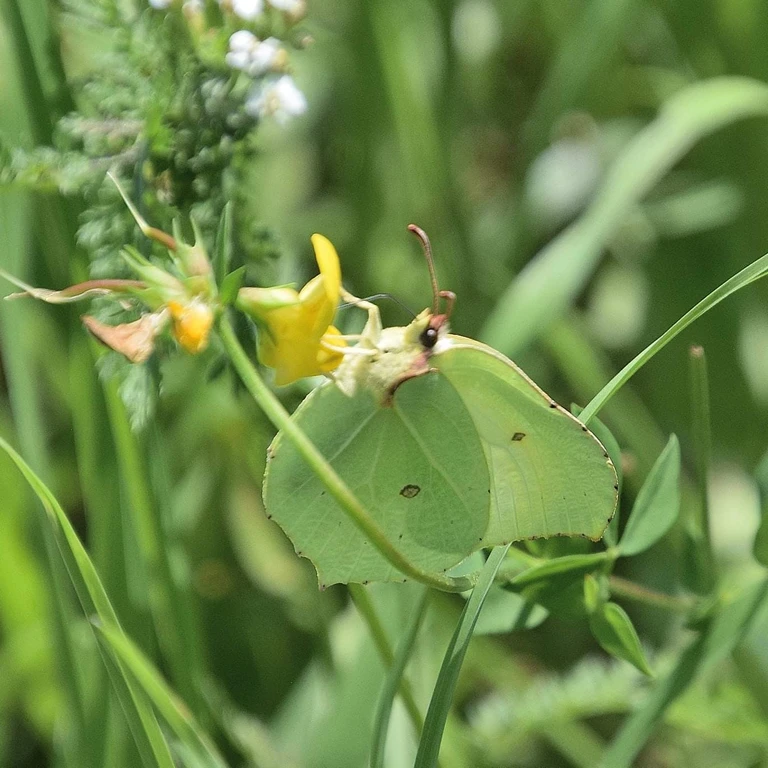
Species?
Gonepteryx rhamni
